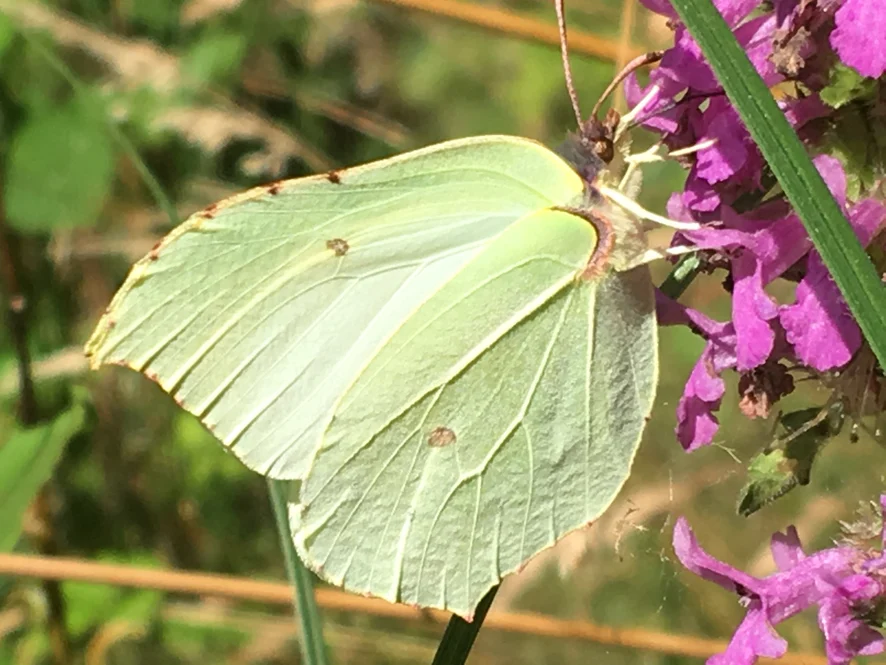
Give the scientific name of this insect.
Gonepteryx rhamni
